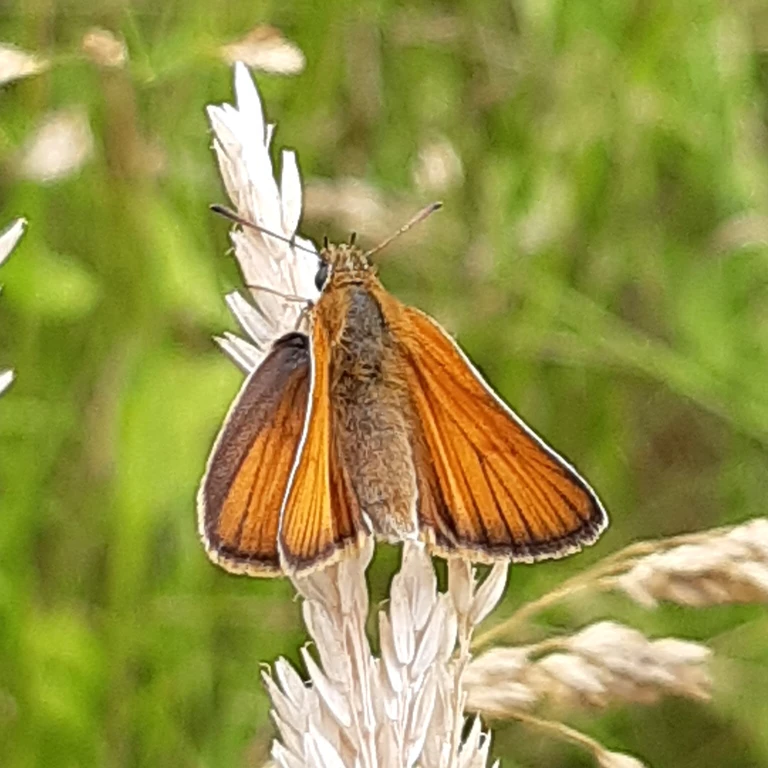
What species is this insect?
Thymelicus sylvestris
